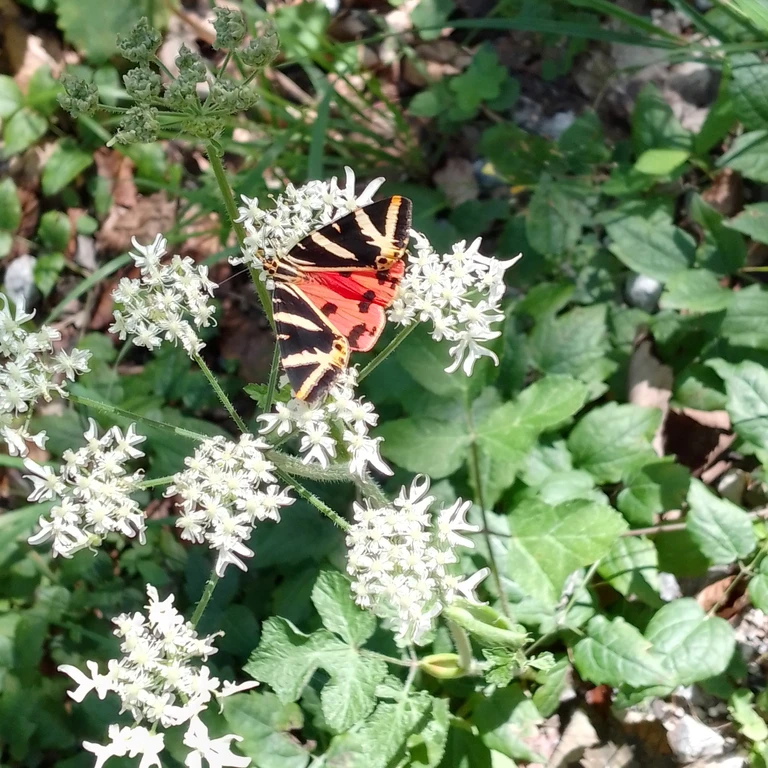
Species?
Euplagia quadripunctaria
